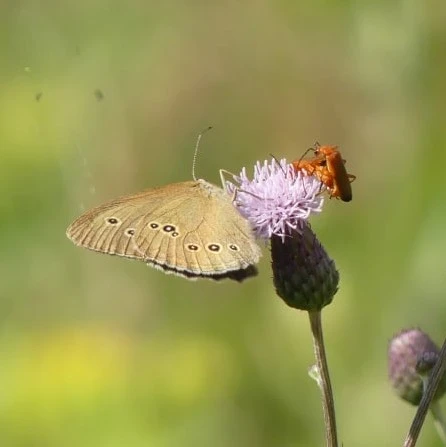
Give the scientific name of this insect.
Aphantopus hyperantus
